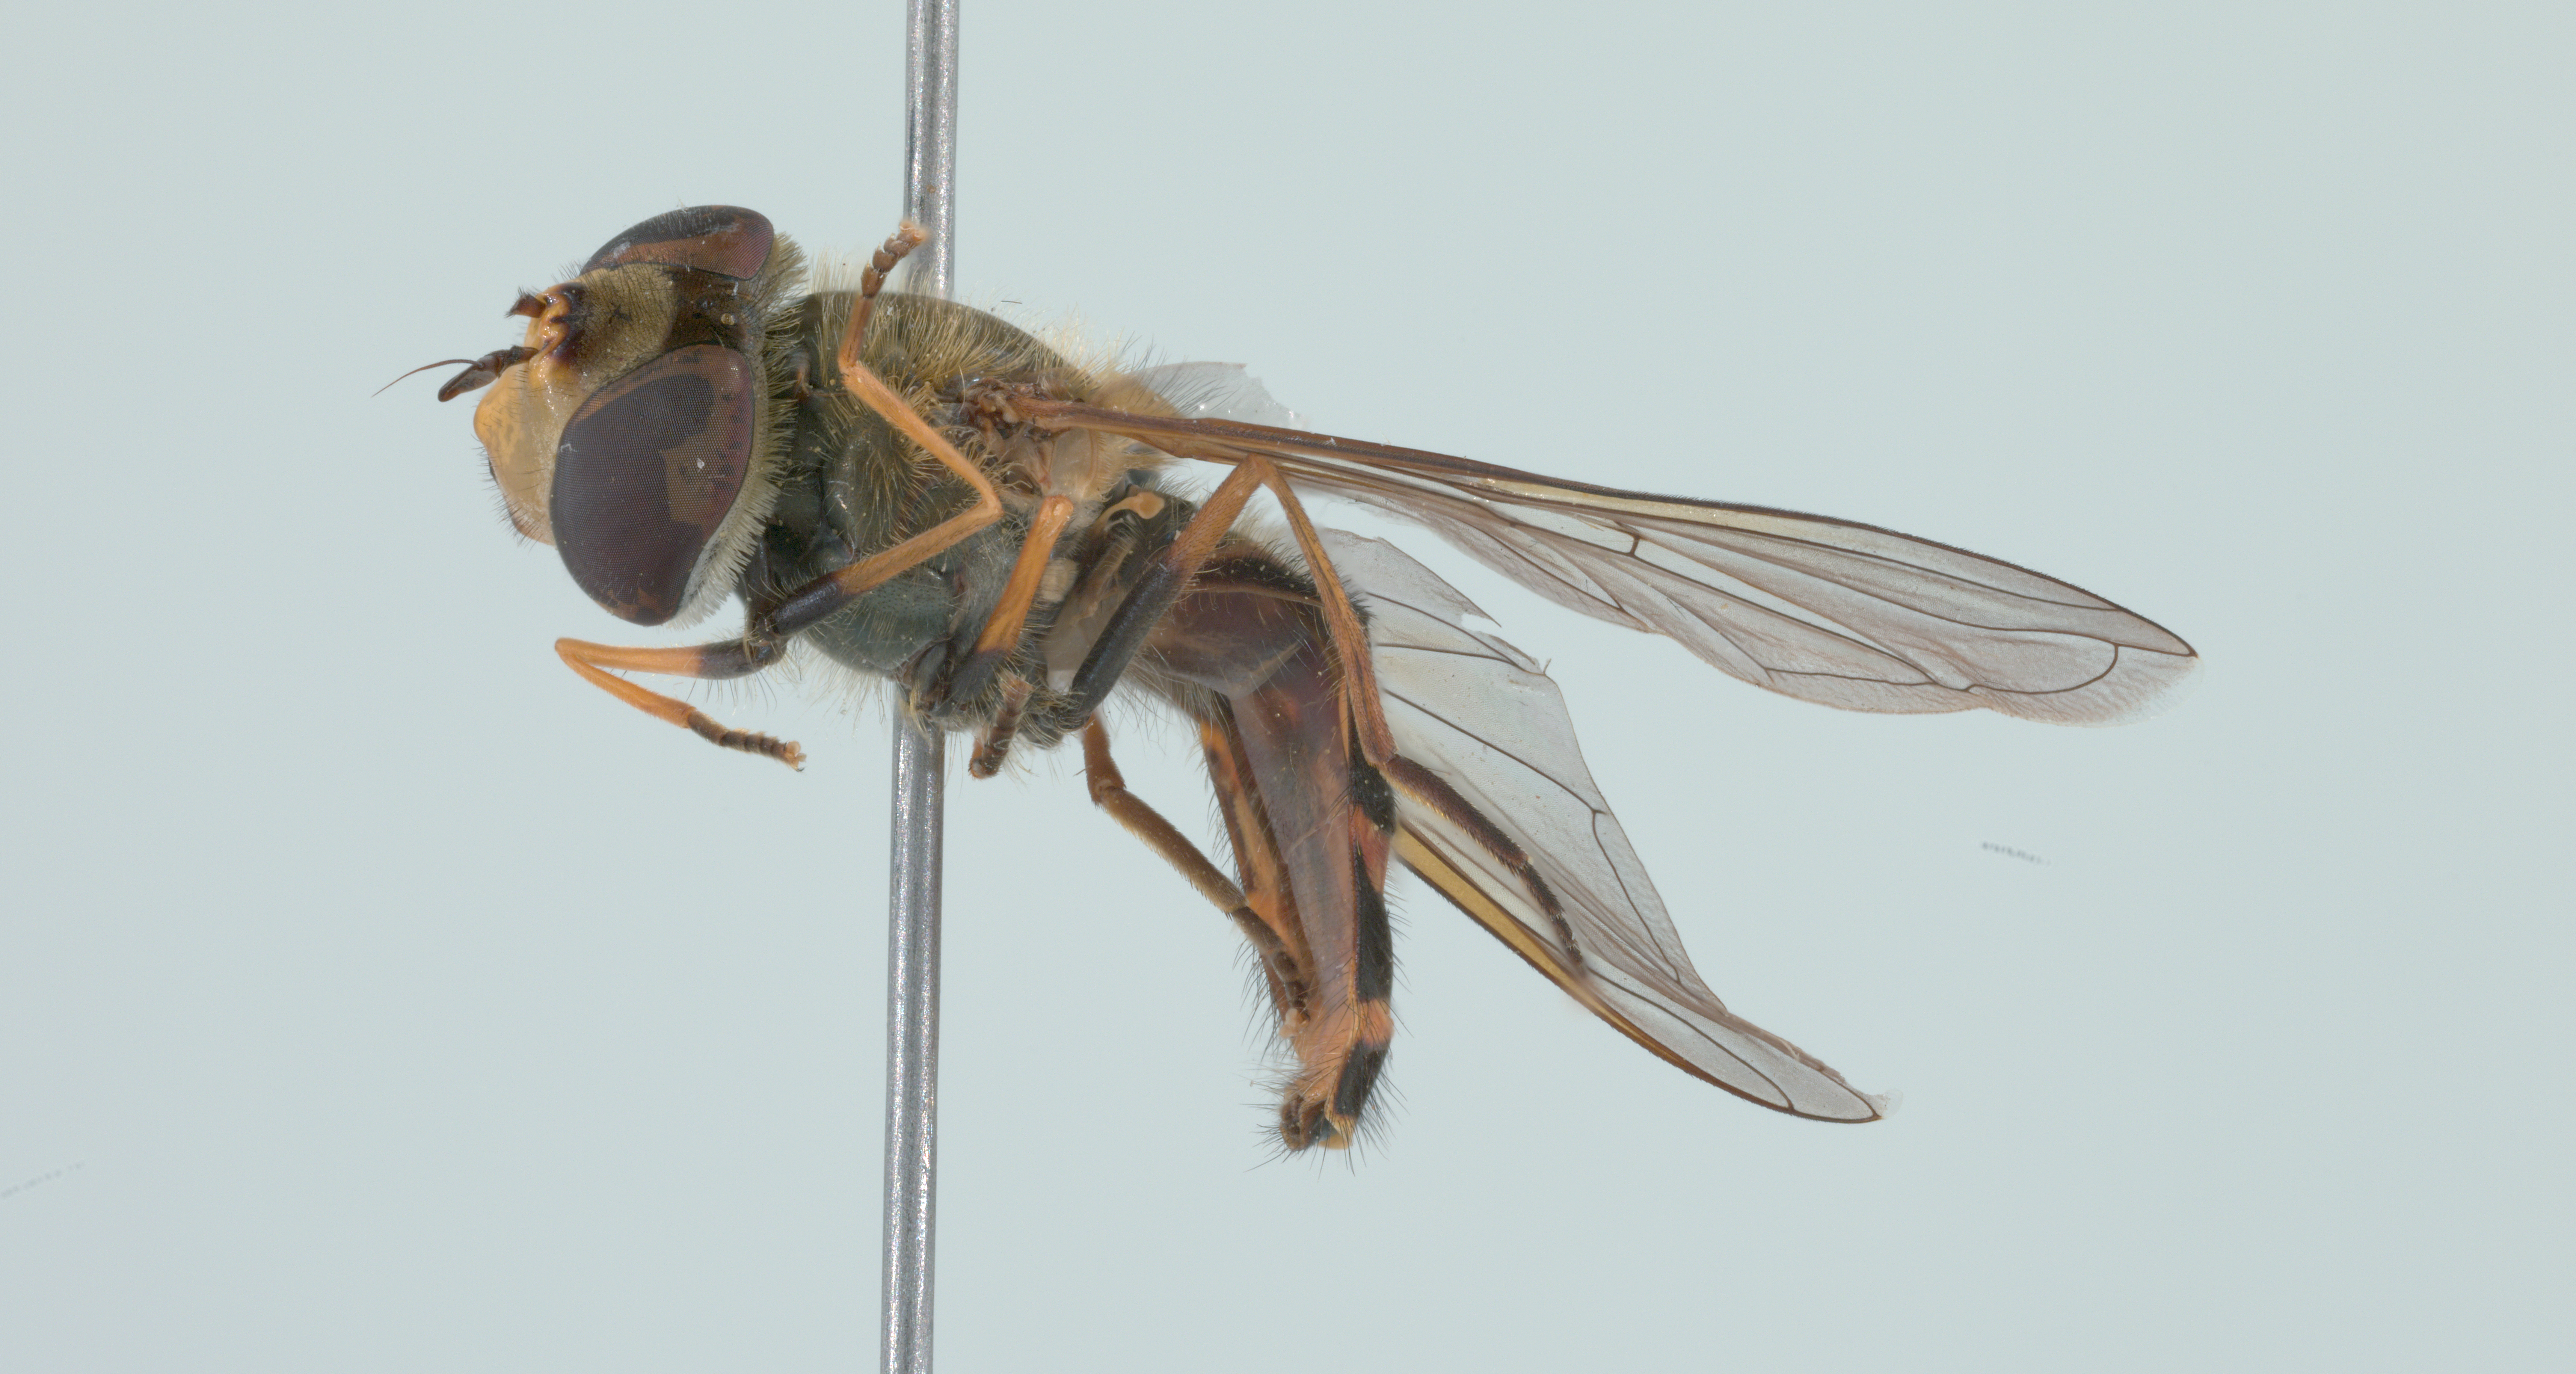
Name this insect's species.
Syrphus torvus
